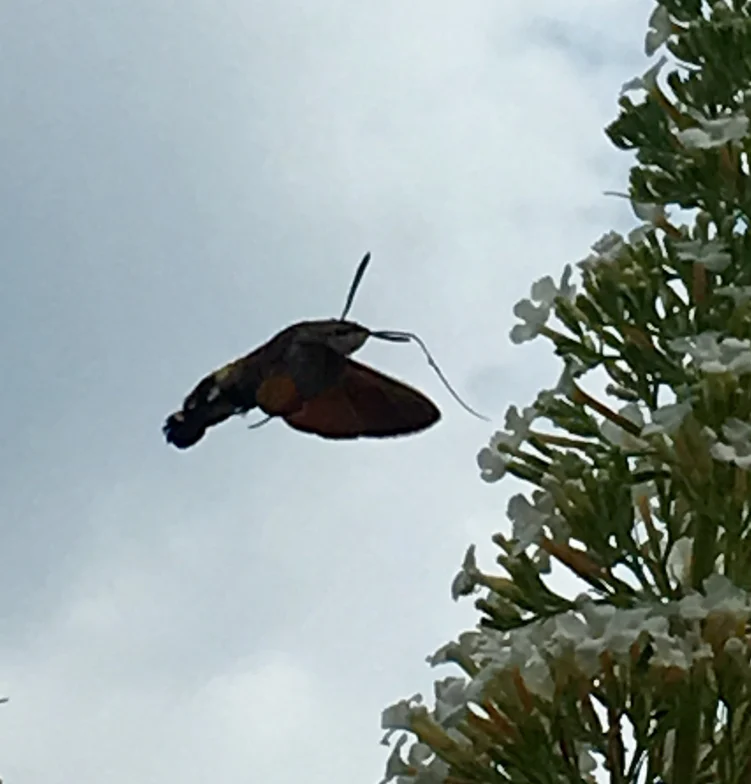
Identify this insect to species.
Macroglossum stellatarum
